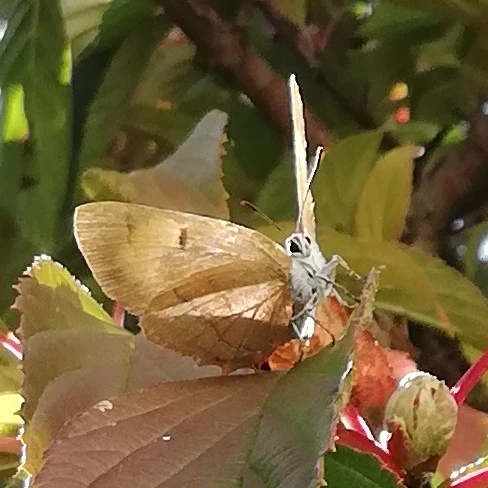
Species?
Thecla betulae
